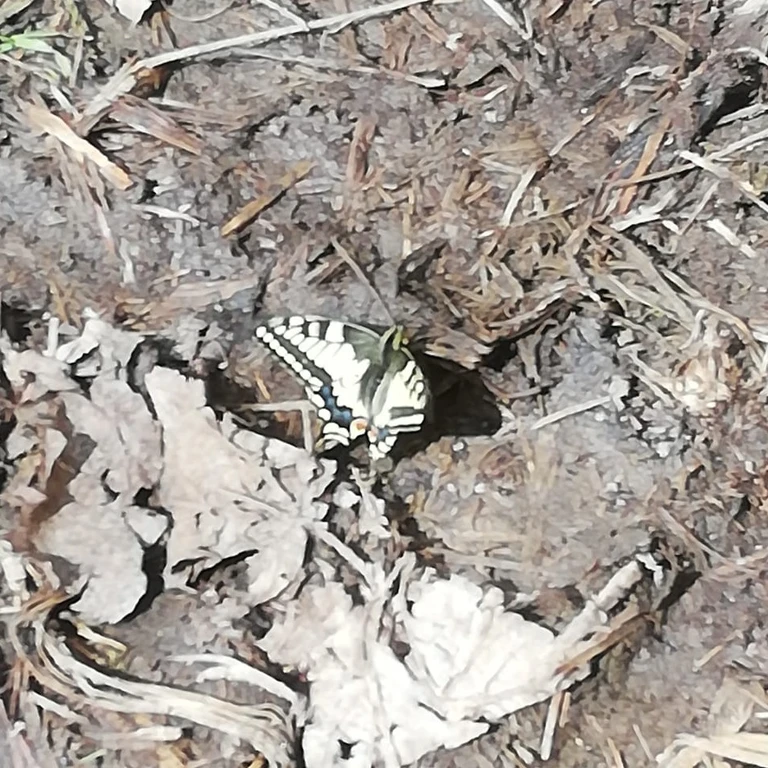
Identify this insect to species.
Papilio machaon
